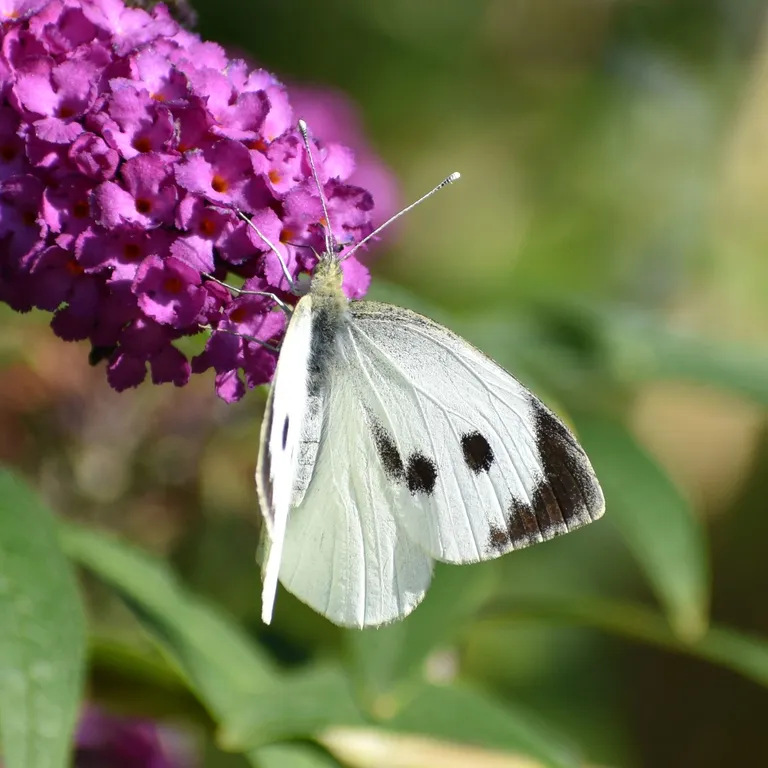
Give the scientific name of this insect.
Pieris brassicae
